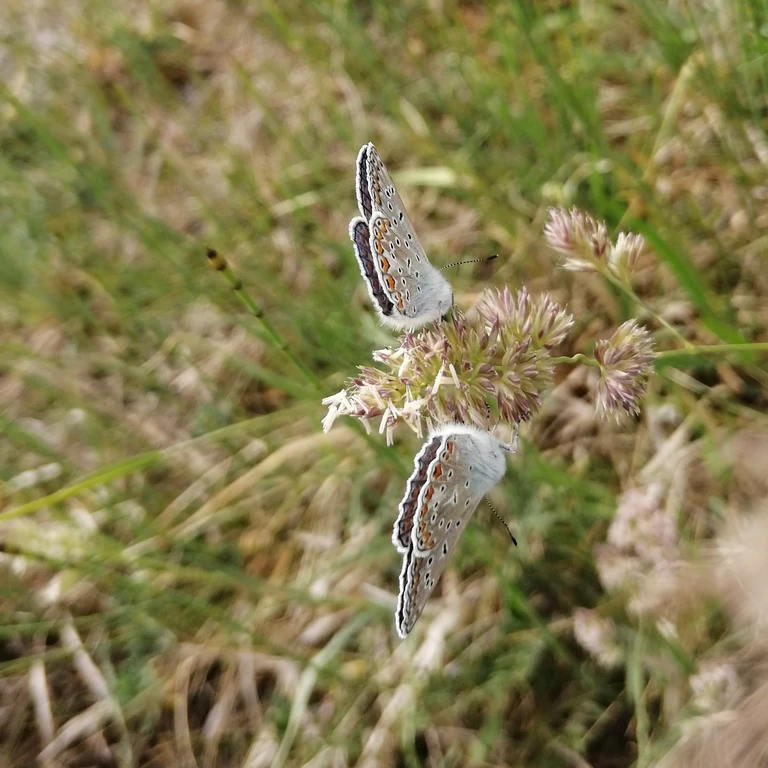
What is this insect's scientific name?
Polyommatus icarus
